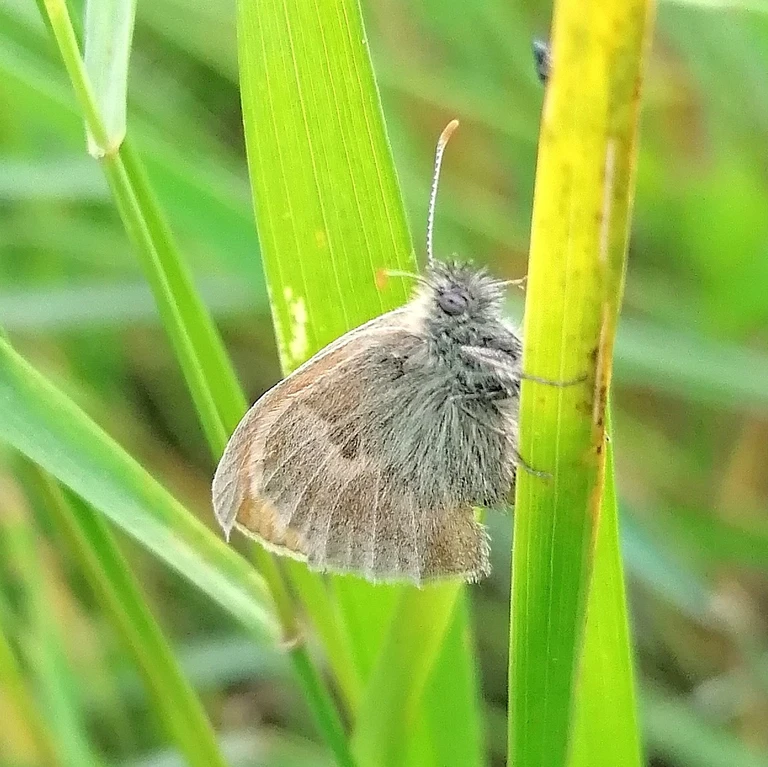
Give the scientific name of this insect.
Coenonympha pamphilus
